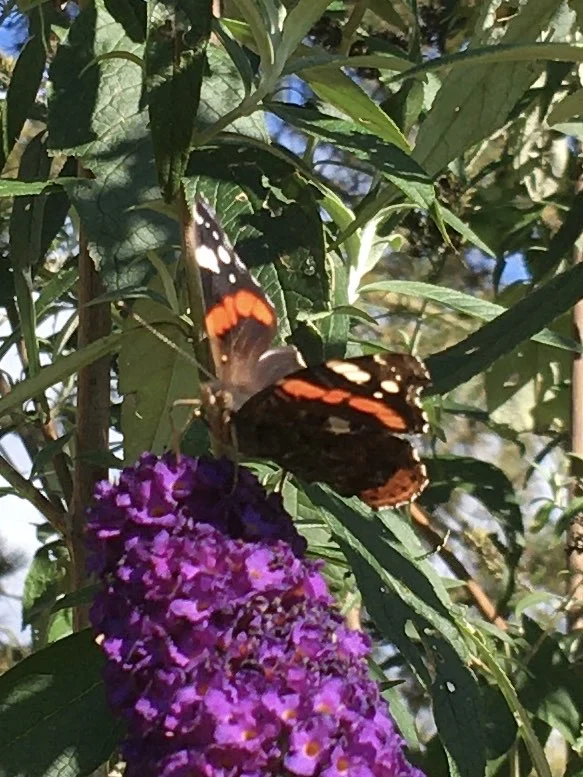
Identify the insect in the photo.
Vanessa atalanta
